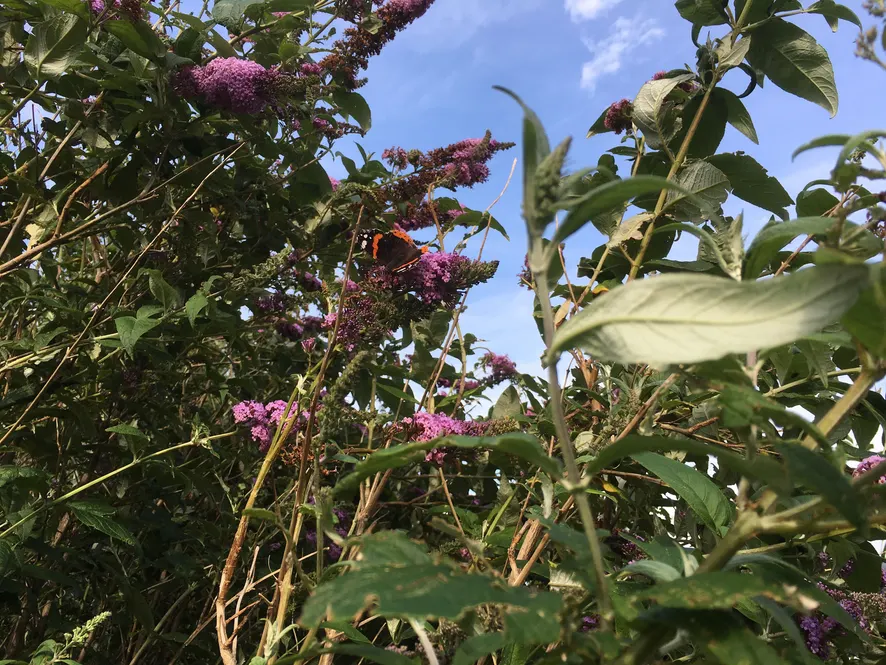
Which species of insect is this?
Vanessa atalanta
